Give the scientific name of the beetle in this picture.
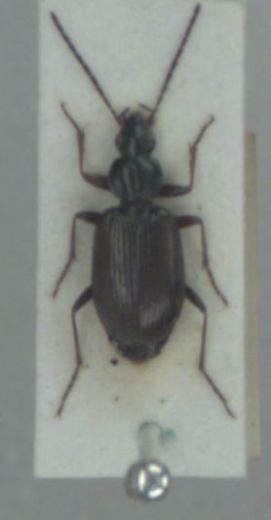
Agonum micans
